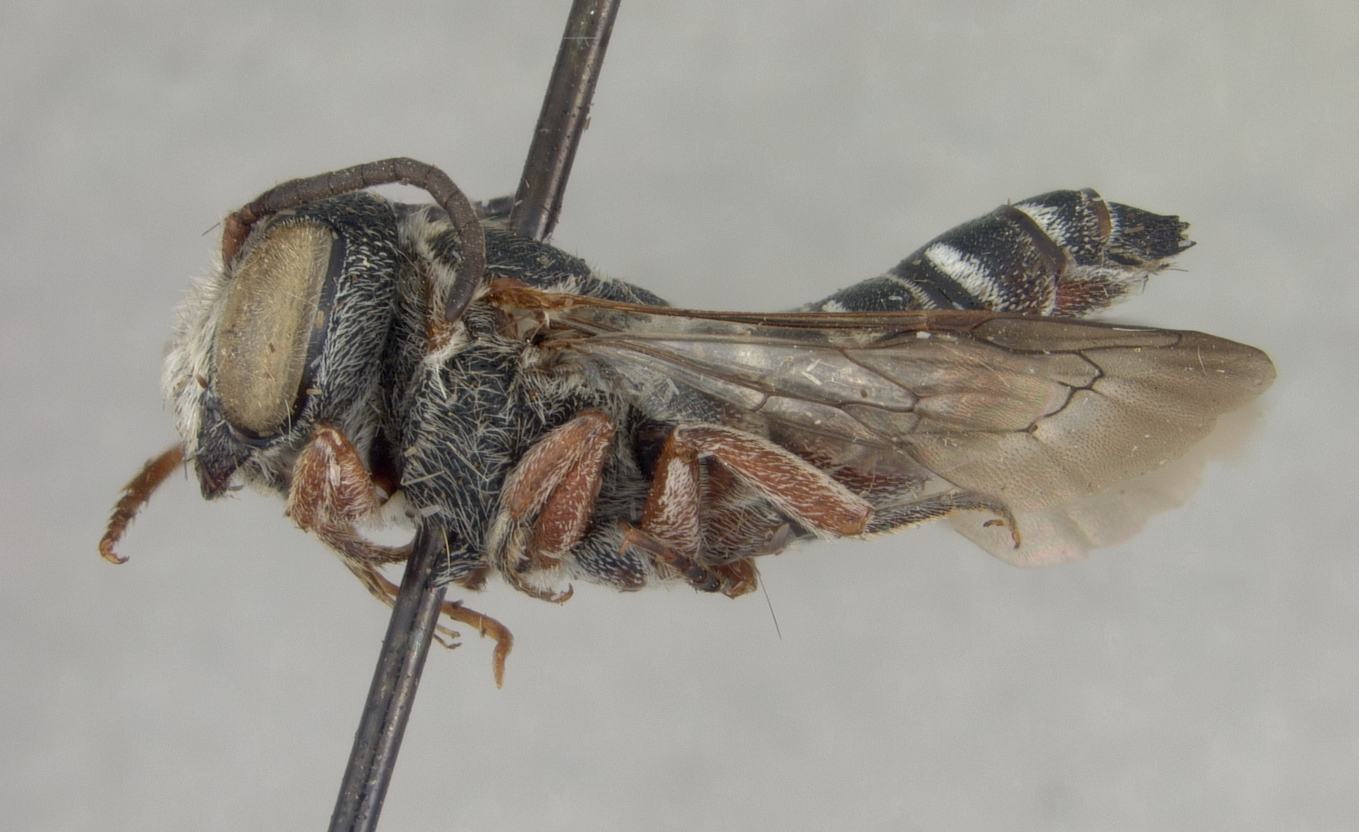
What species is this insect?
Coelioxys toltecoides
